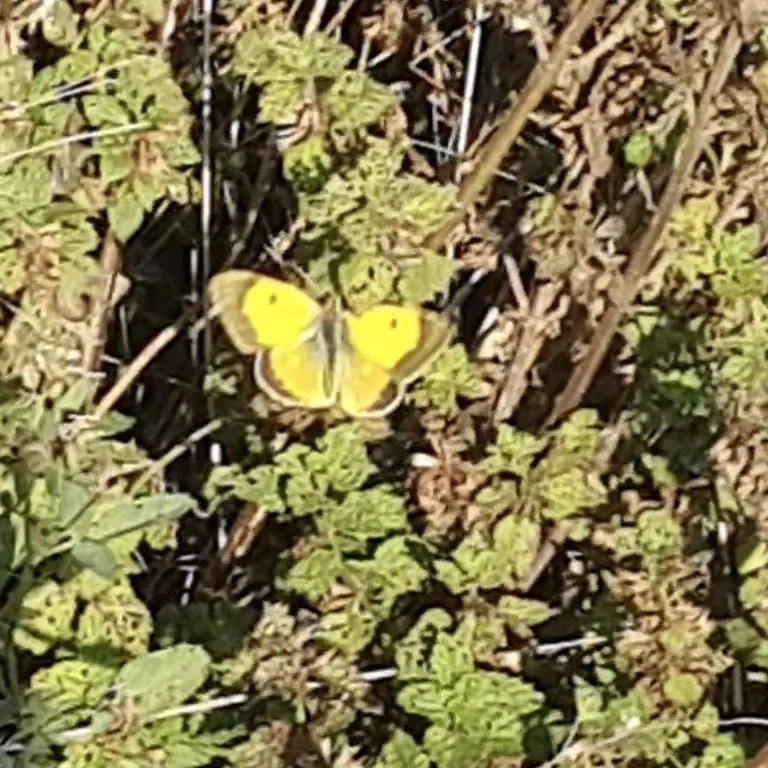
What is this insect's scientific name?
Colias croceus
